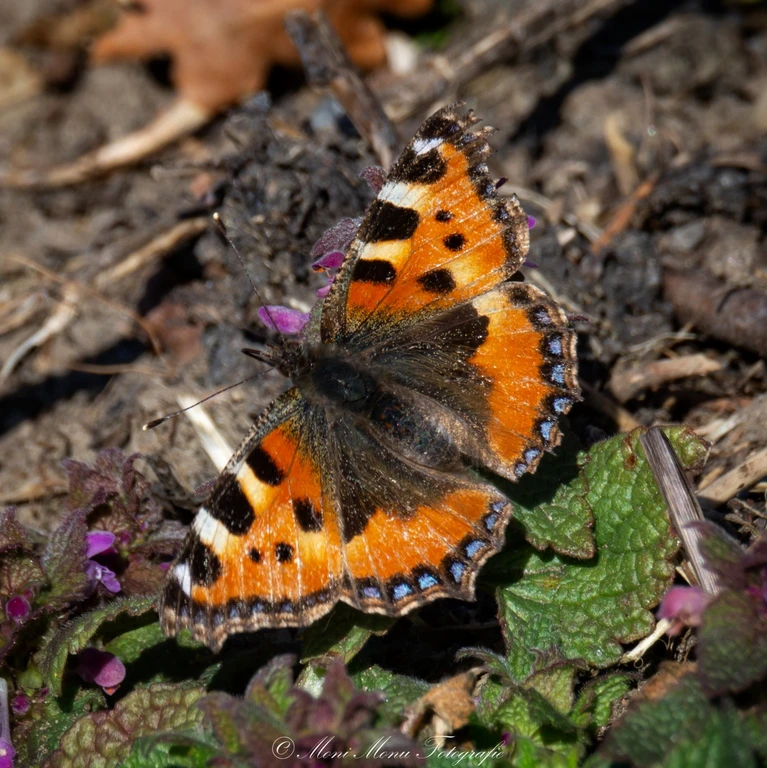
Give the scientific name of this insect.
Aglais urticae
